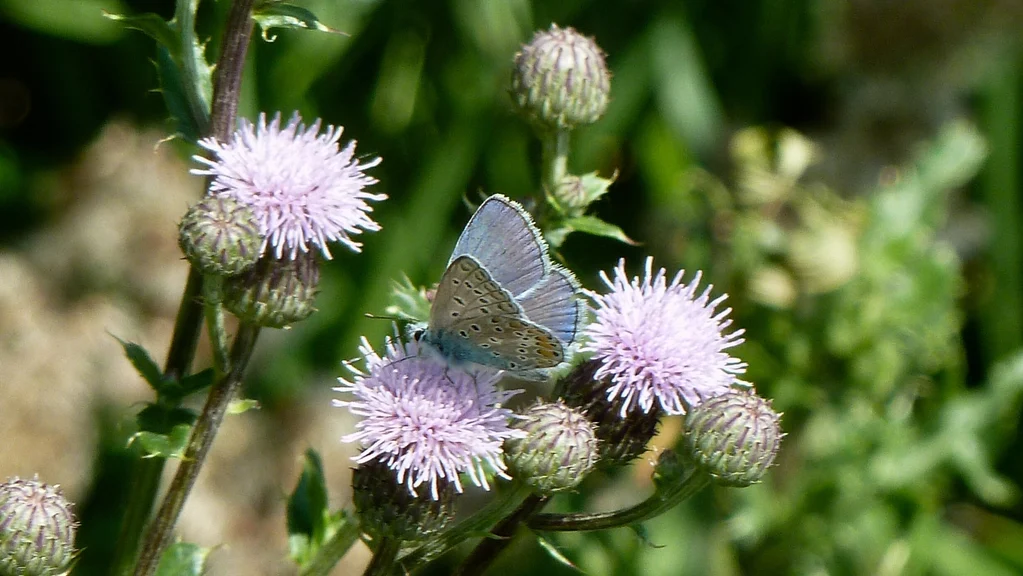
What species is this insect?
Polyommatus icarus
